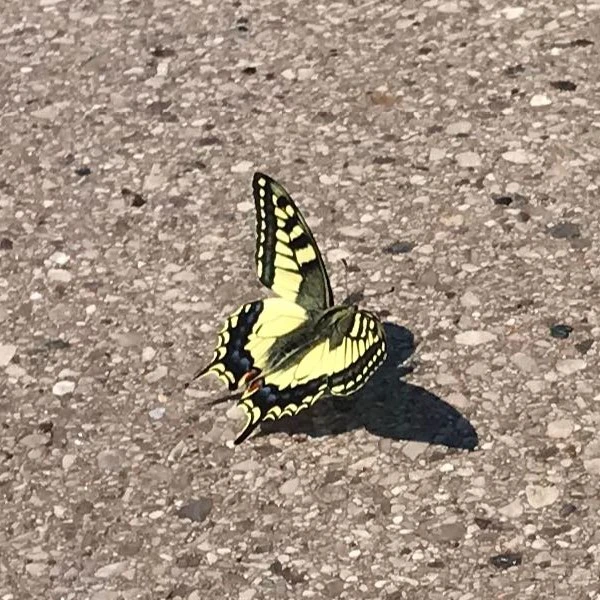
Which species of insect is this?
Papilio machaon
